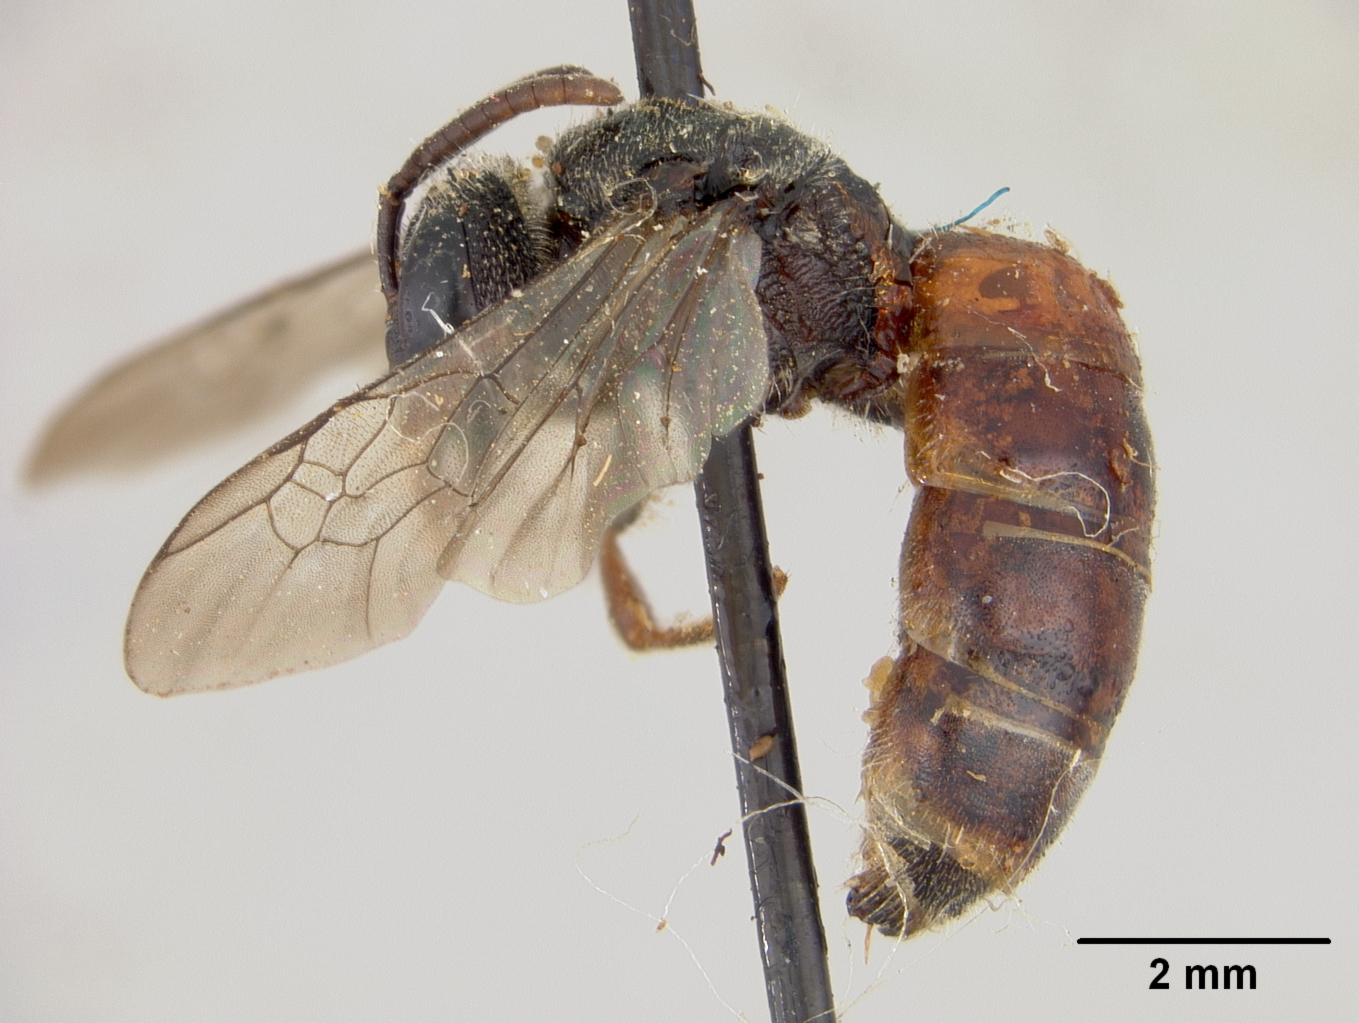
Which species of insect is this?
Sphecodes lautus
